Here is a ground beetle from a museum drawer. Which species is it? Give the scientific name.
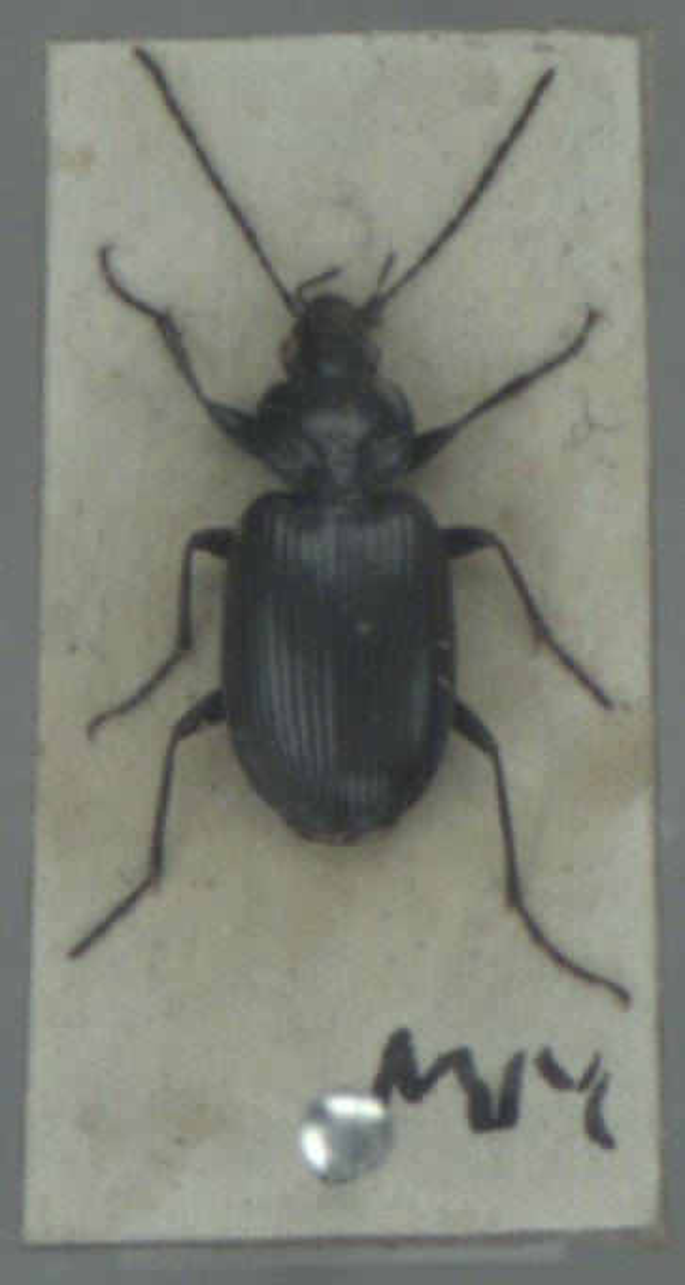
Agonum viduum
